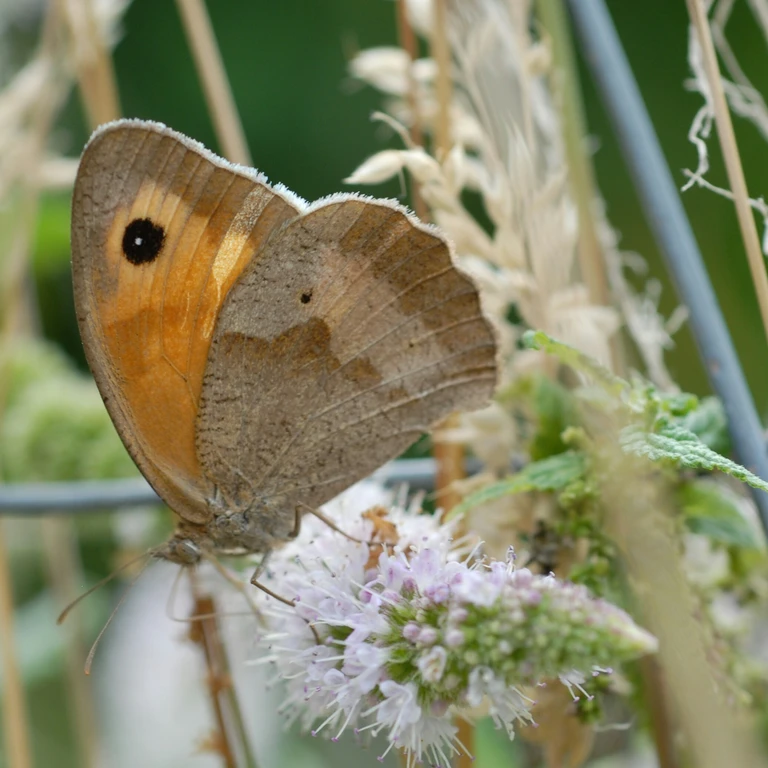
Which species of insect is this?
Maniola jurtina
